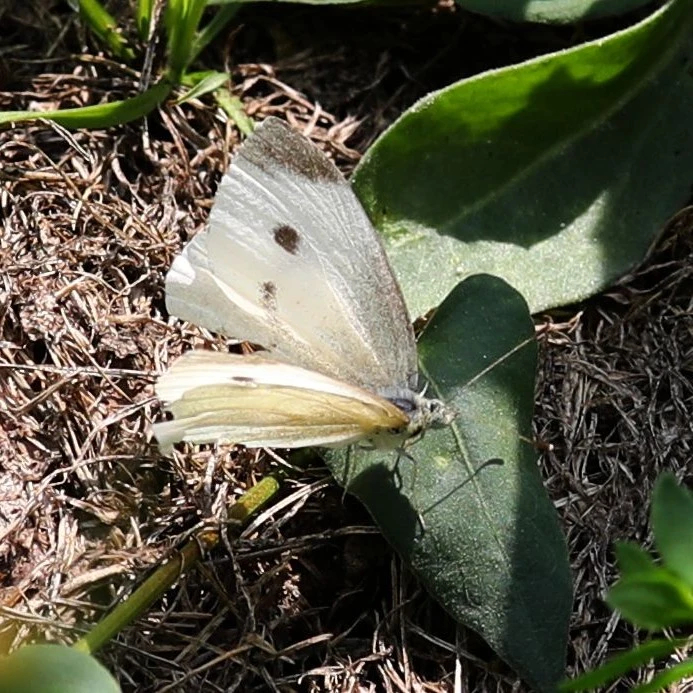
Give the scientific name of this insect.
Pieris rapae
